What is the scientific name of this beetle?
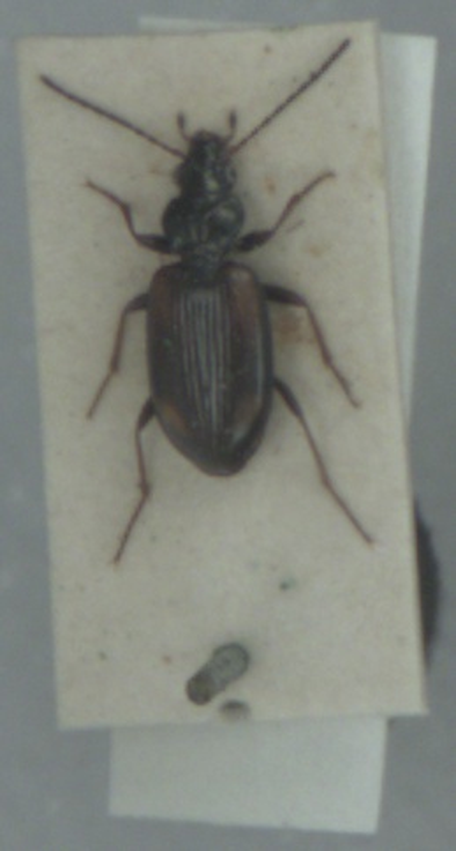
Bembidion bruxellense
